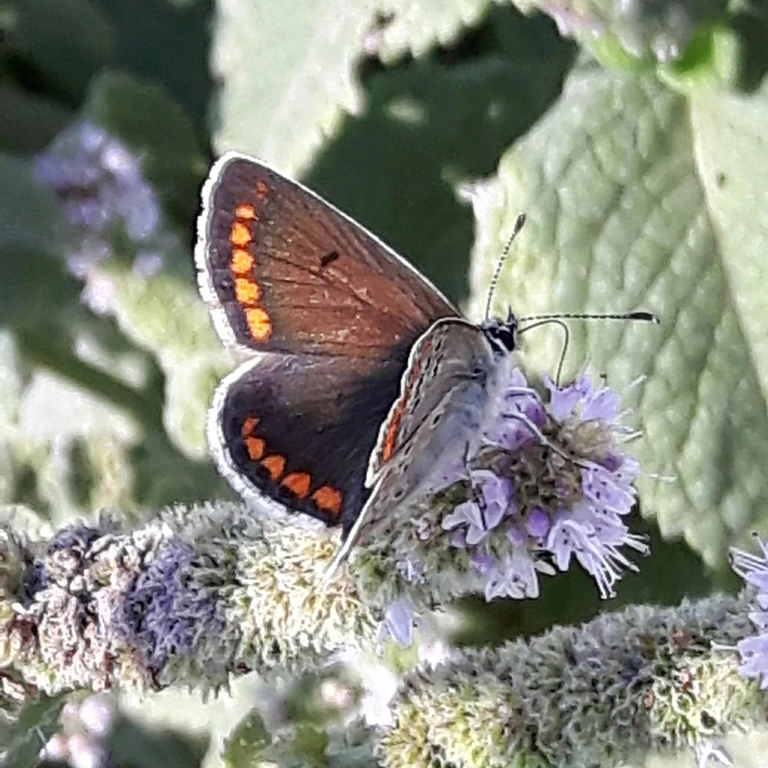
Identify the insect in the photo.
Aricia agestis/artaxerxes
